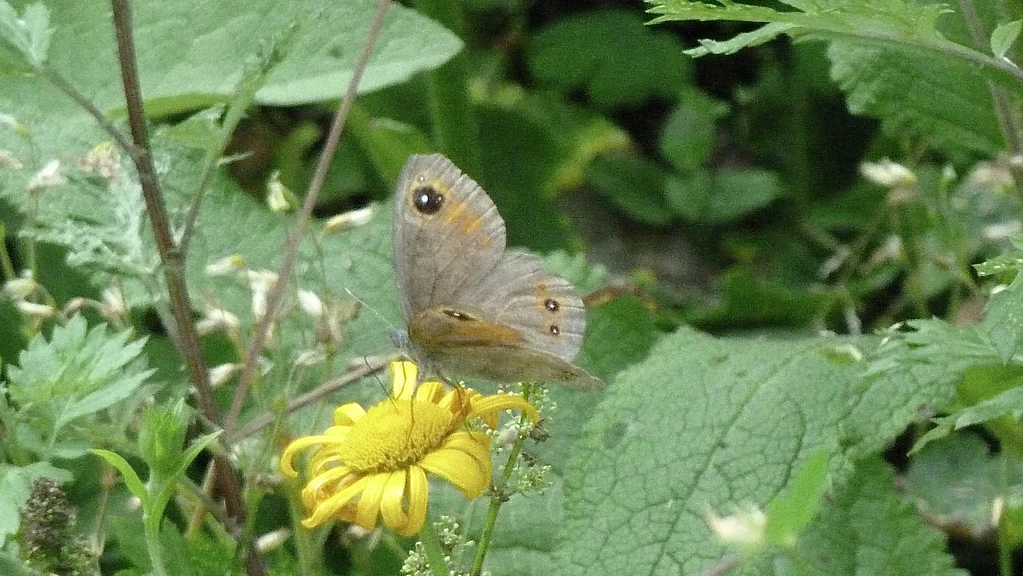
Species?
Lasiommata maera (also Pararge maera)
